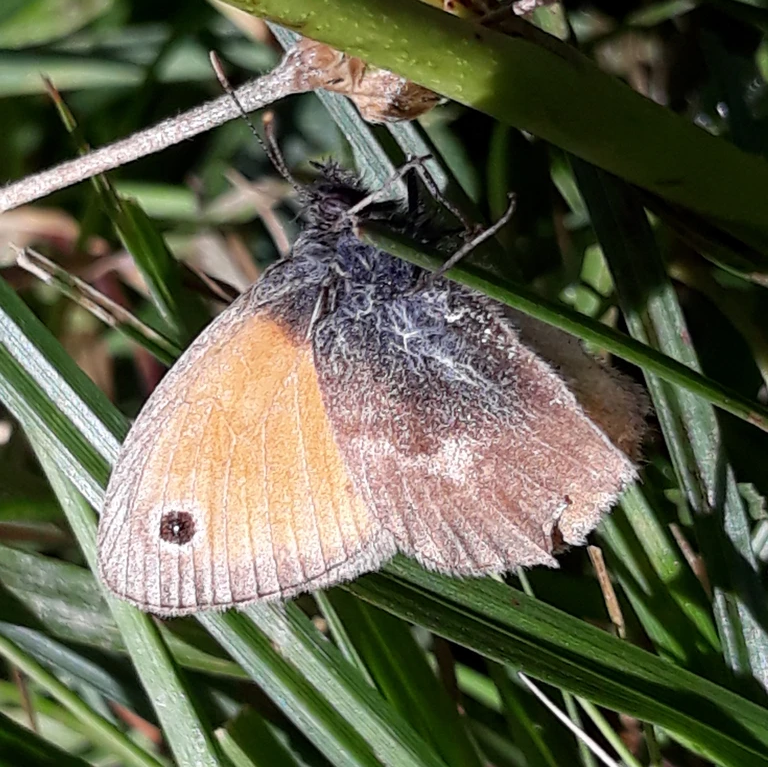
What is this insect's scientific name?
Coenonympha pamphilus
